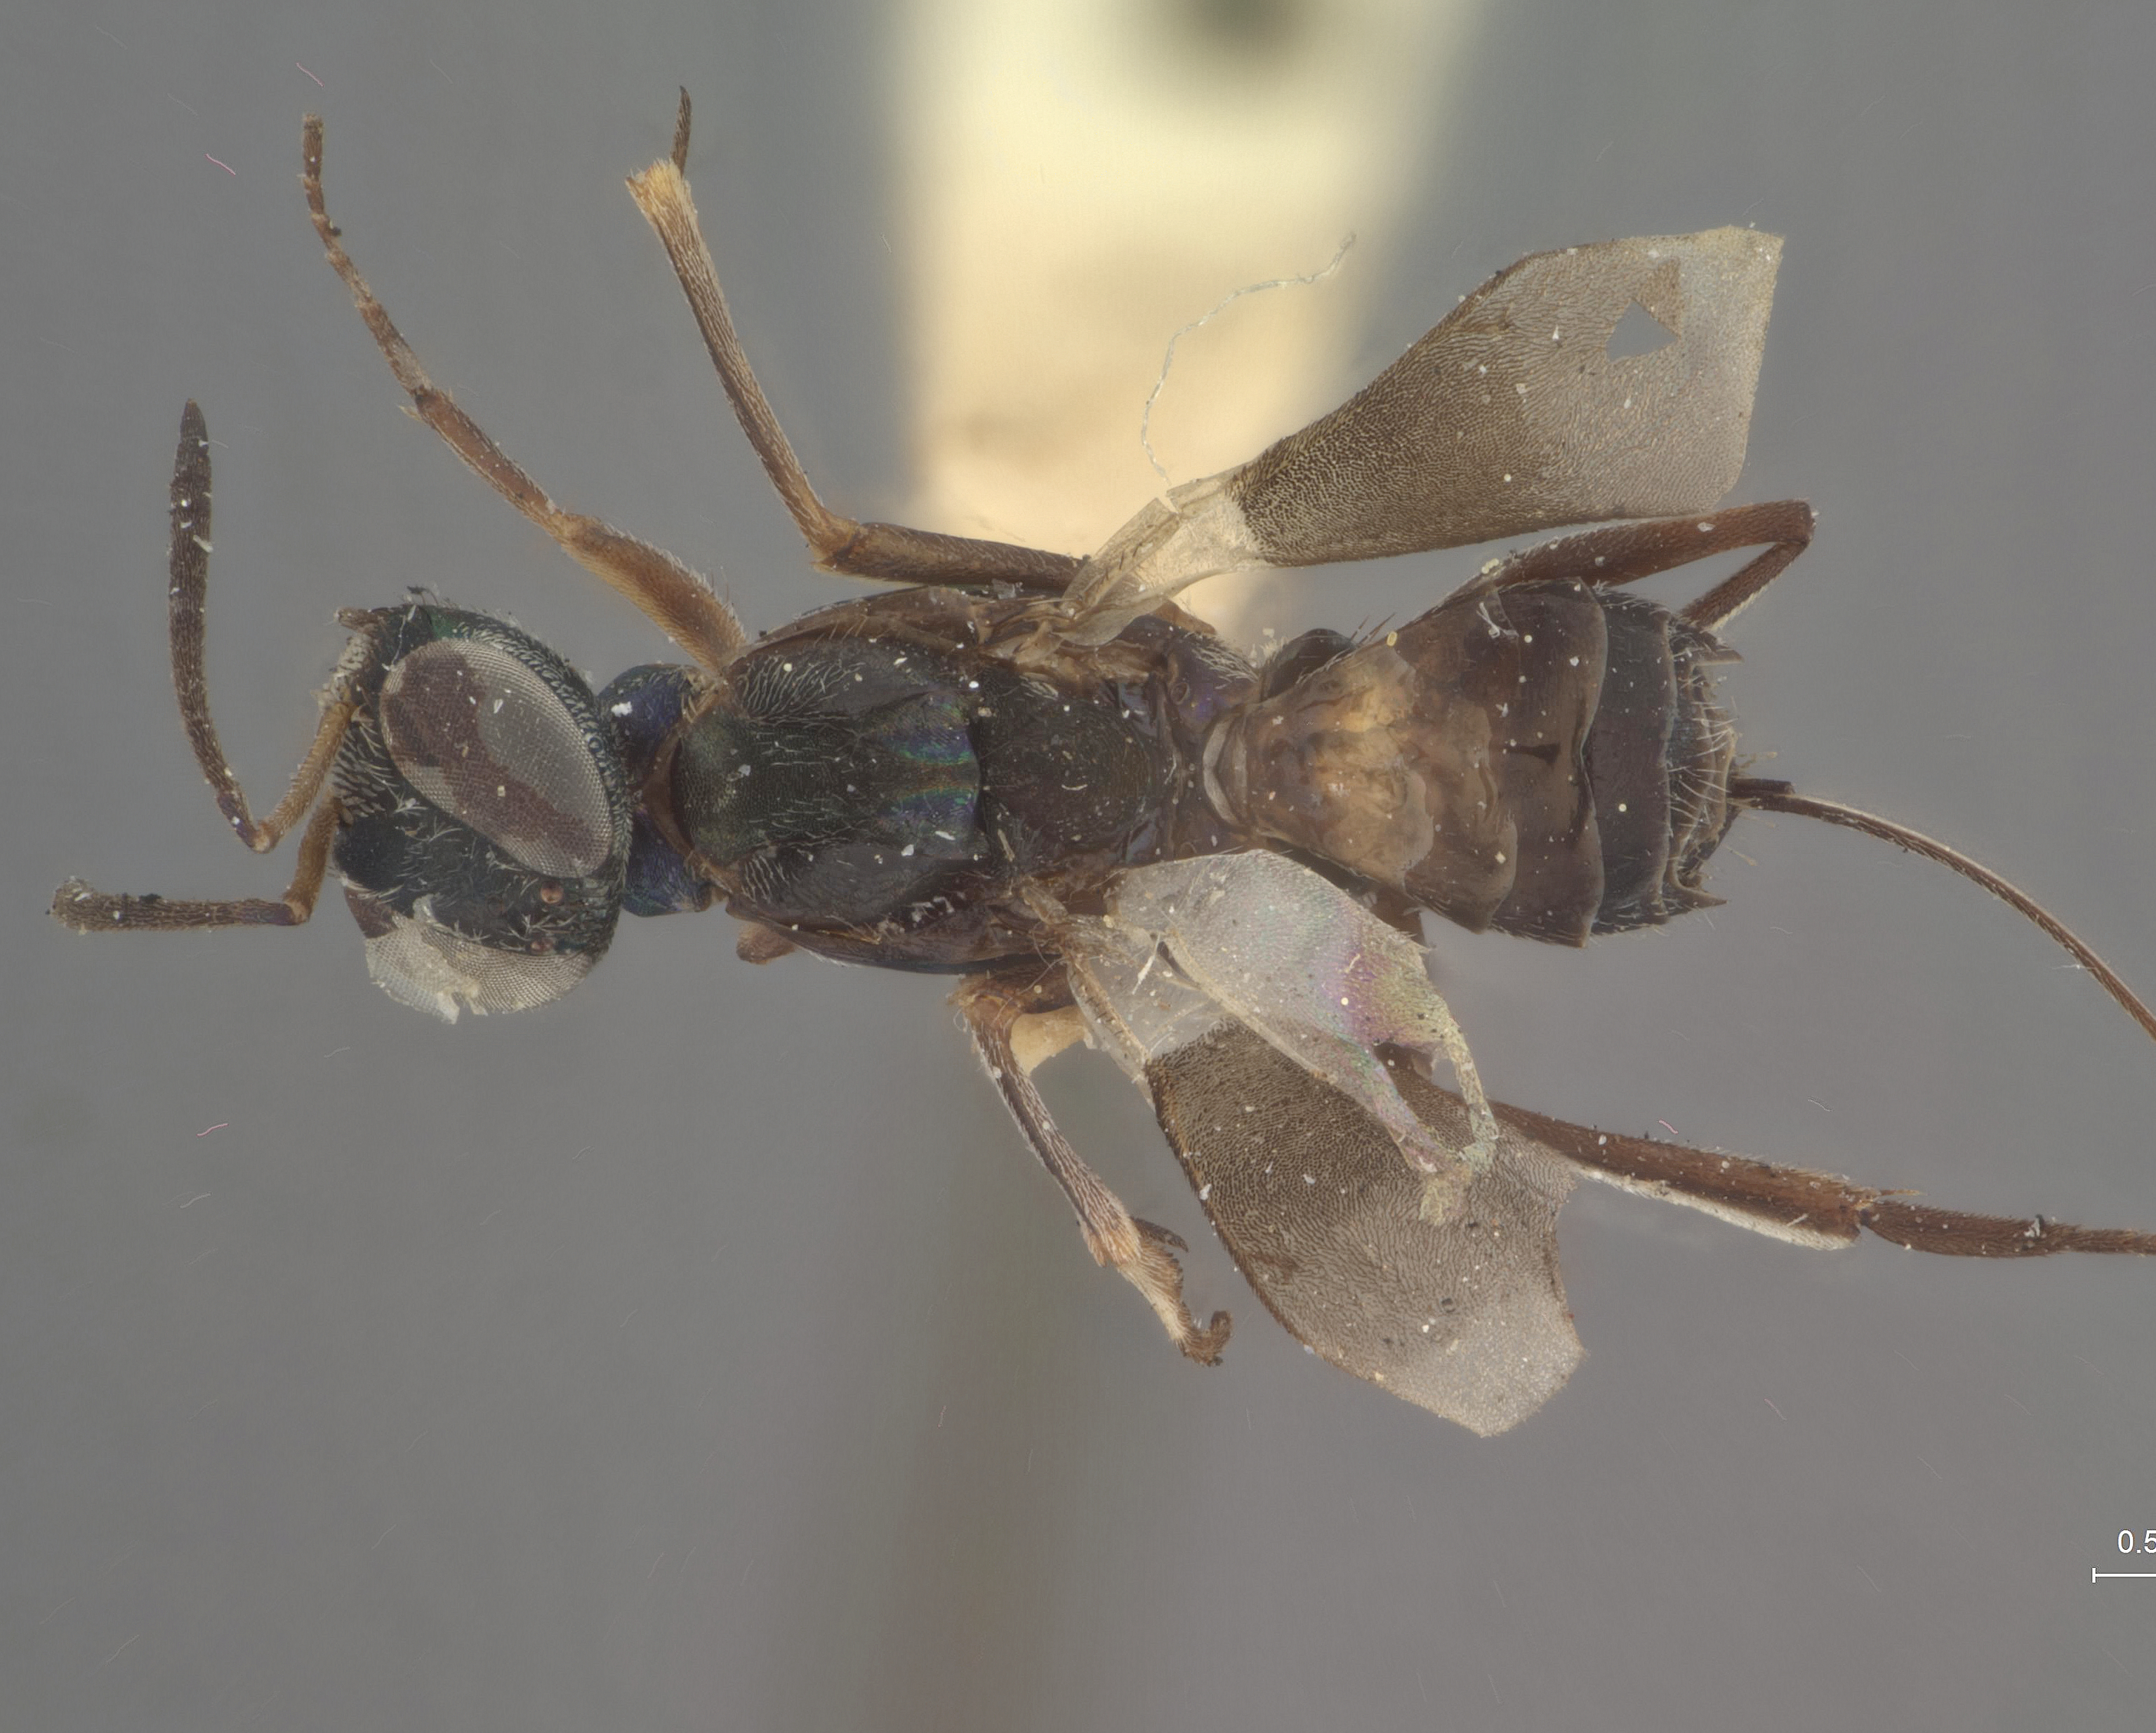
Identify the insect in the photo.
Anastatoidea brachartonae
